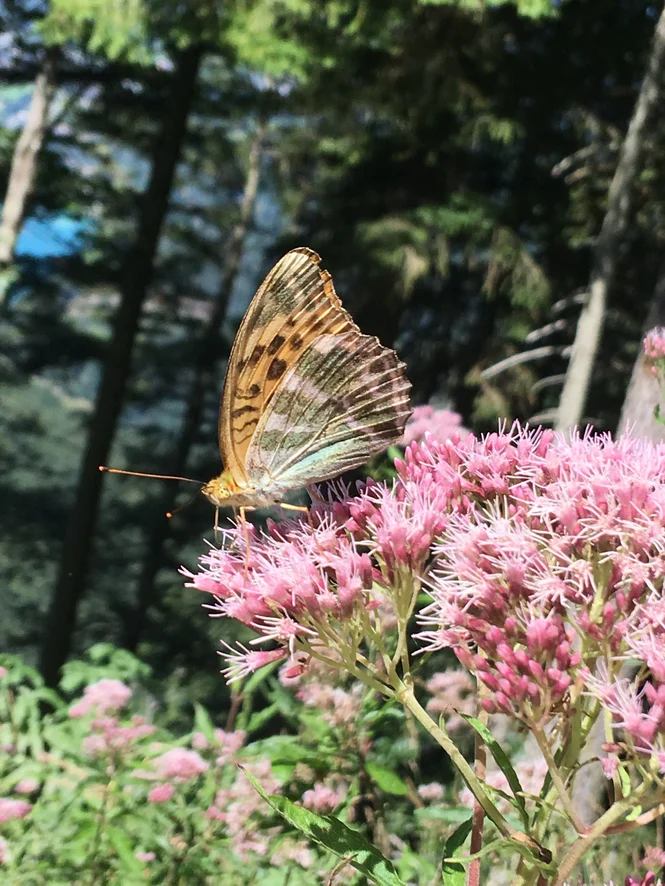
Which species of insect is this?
Argynnis paphia
